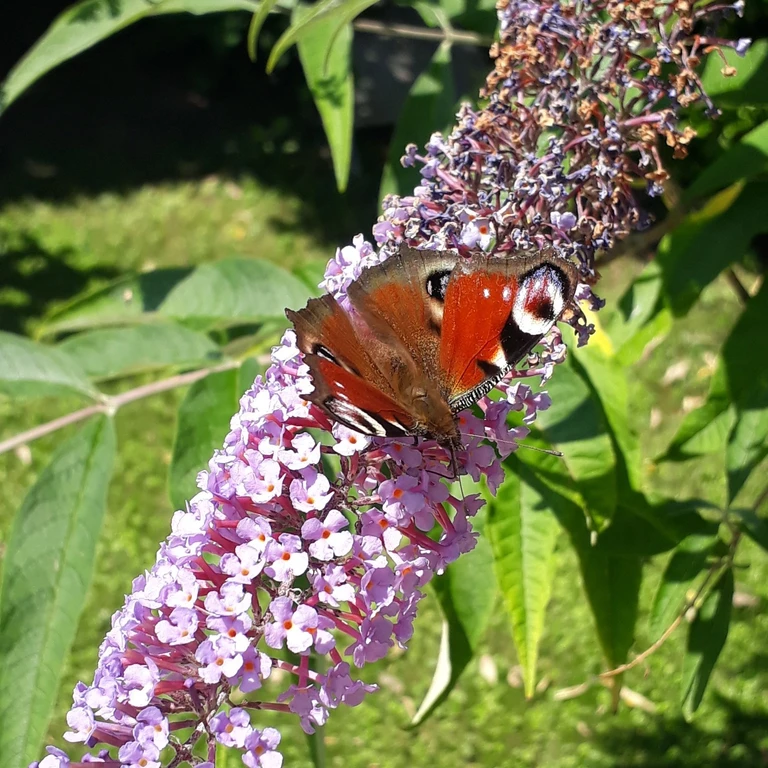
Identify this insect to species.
Aglais io
